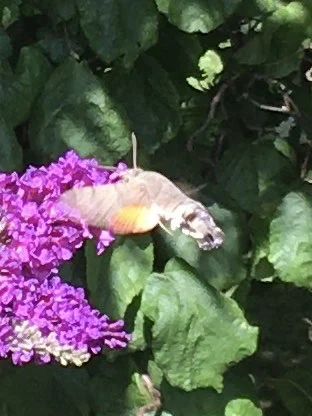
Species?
Macroglossum stellatarum
